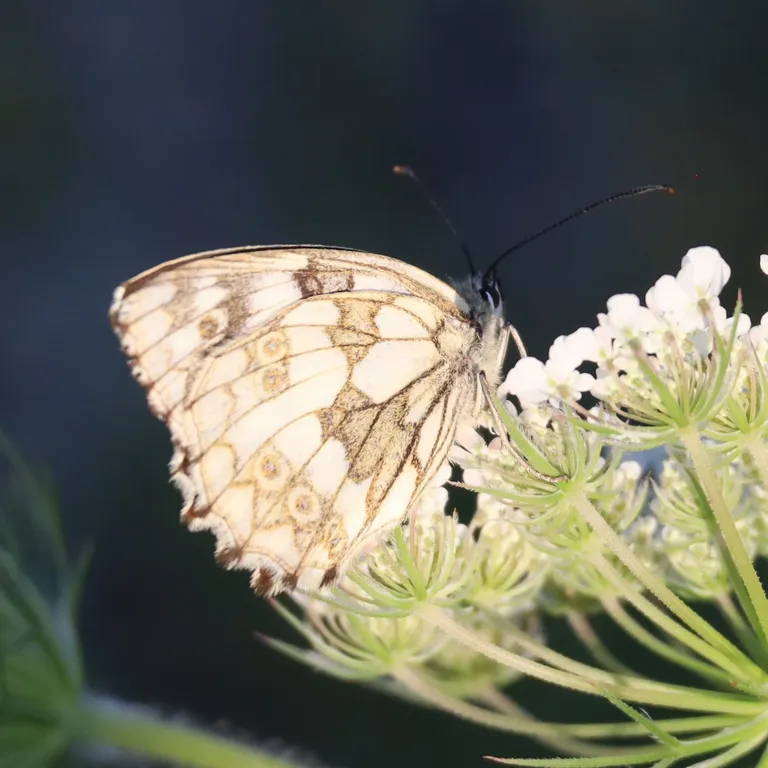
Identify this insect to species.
Melanargia galathea
